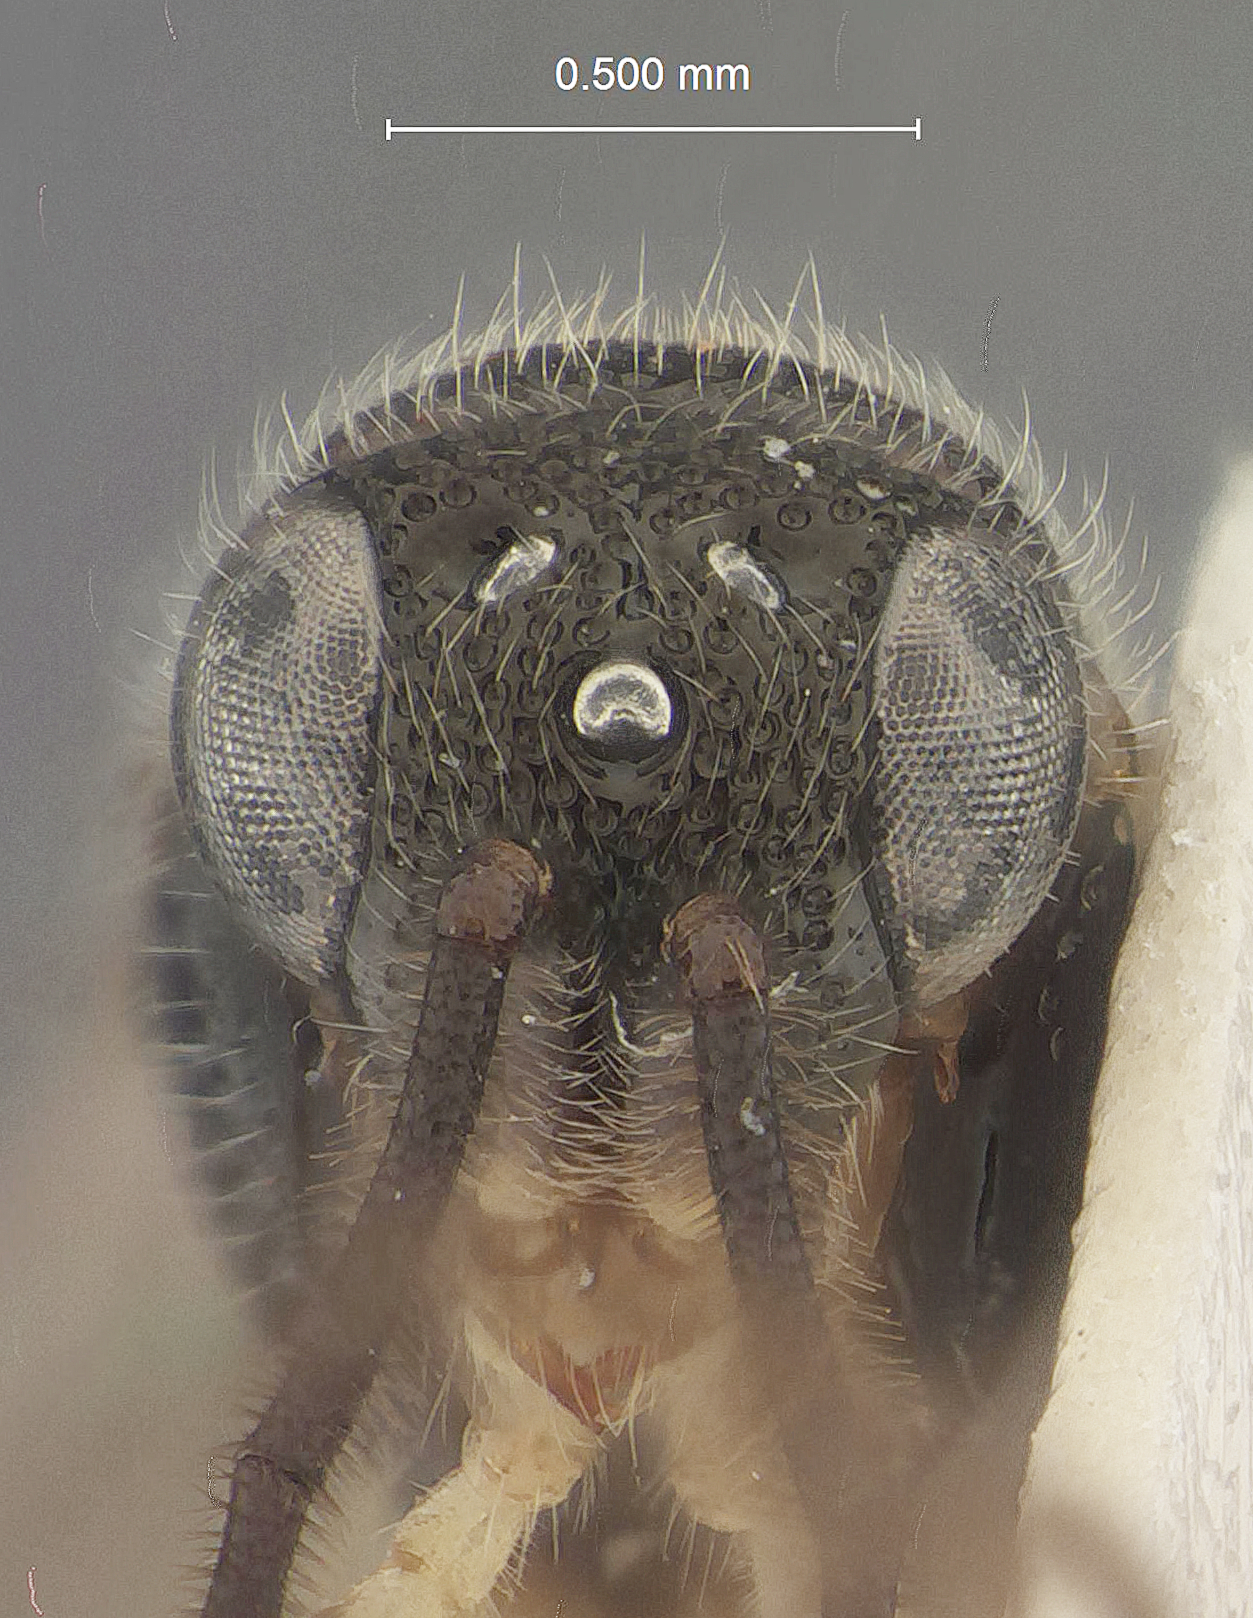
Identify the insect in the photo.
Colocar alticola
